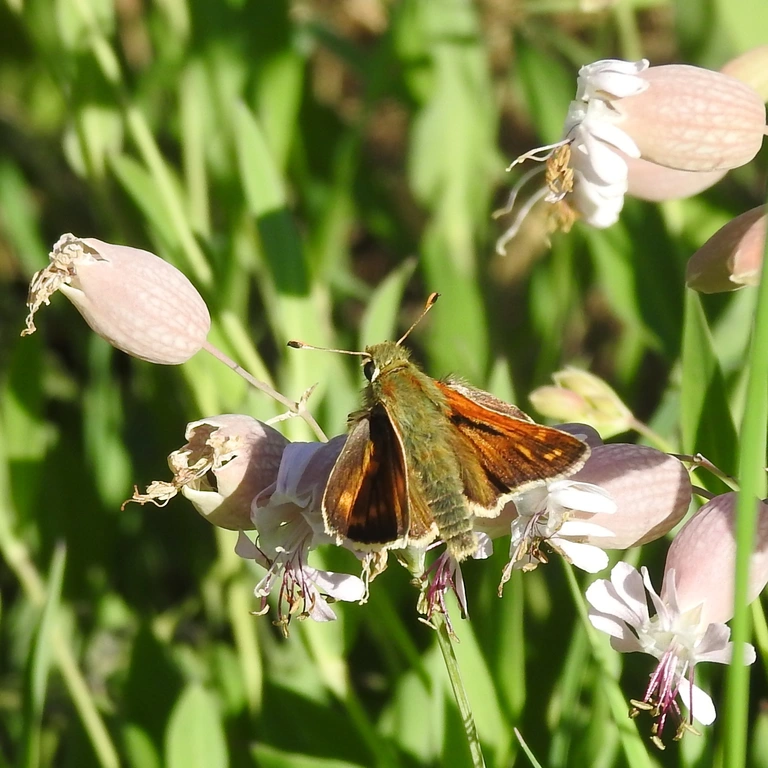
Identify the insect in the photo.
Hesperia comma
